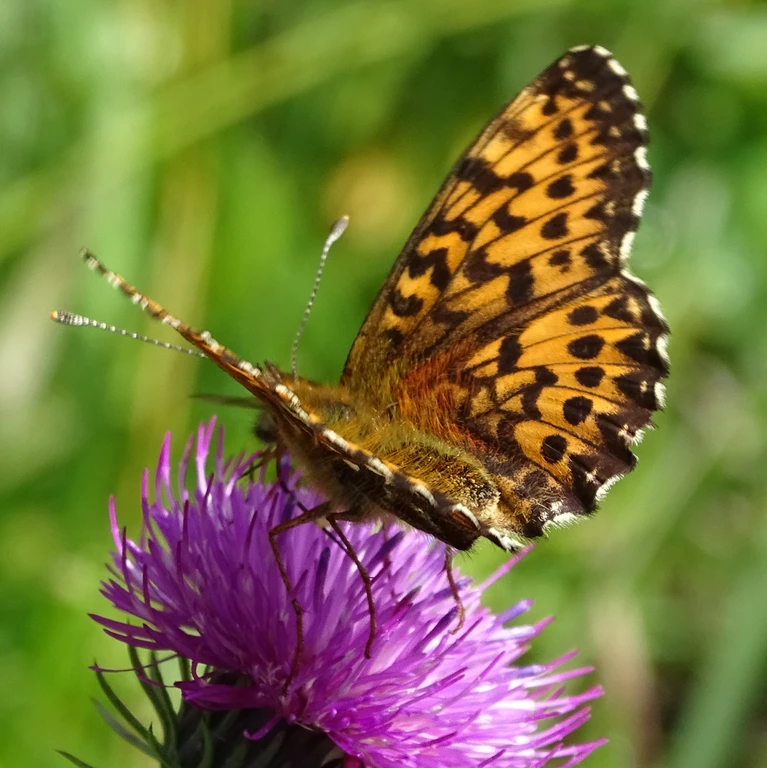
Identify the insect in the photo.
Boloria titania
